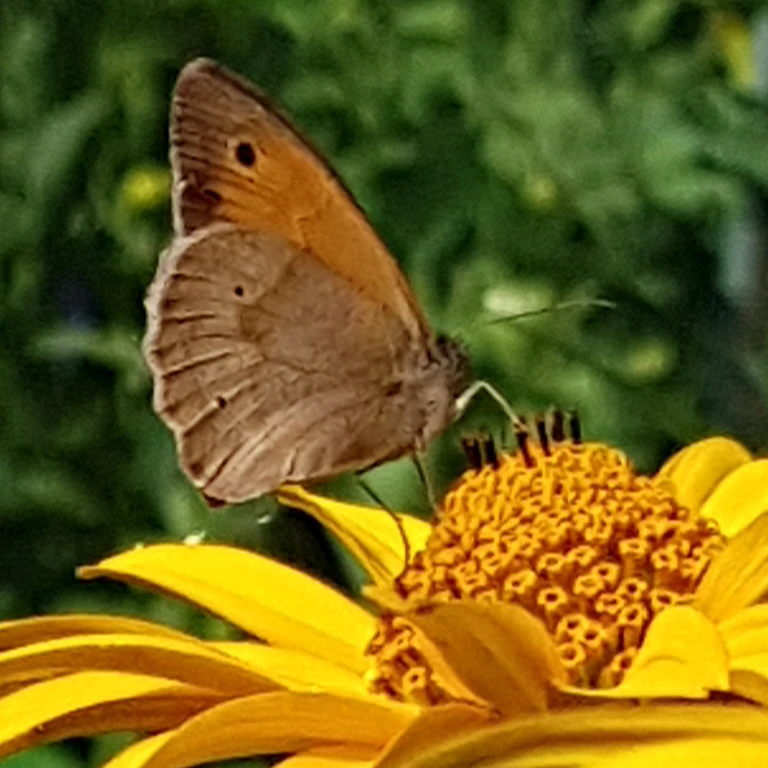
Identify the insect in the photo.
Maniola jurtina
